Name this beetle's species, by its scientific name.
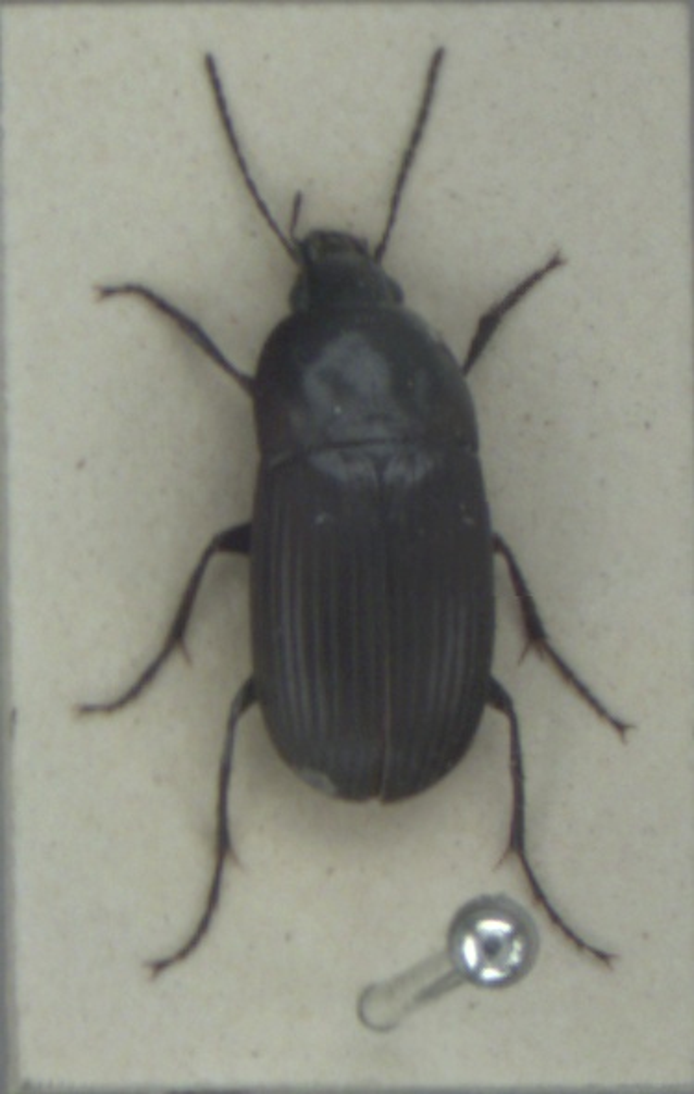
Oodes helopioides
